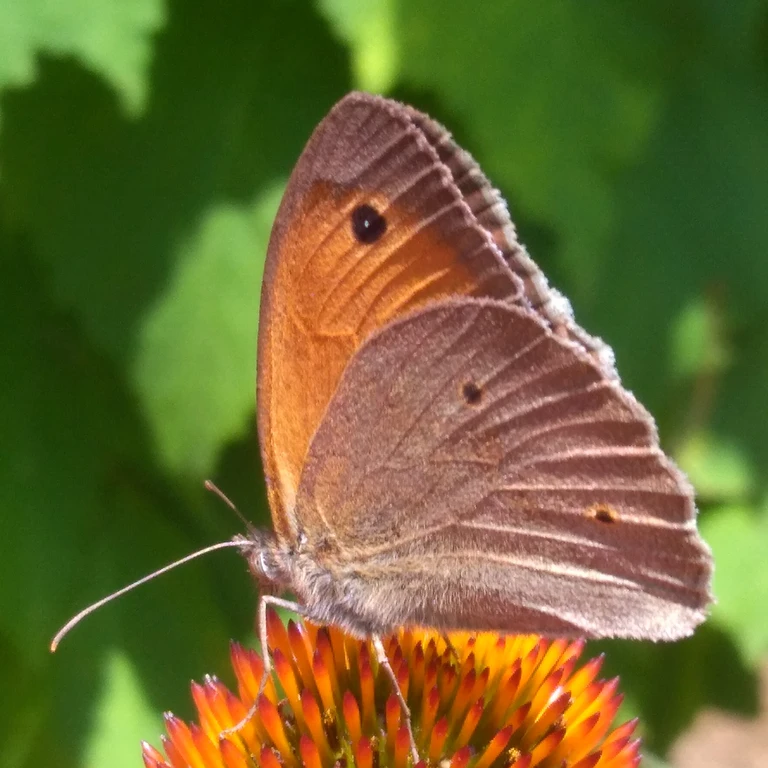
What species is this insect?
Maniola jurtina
